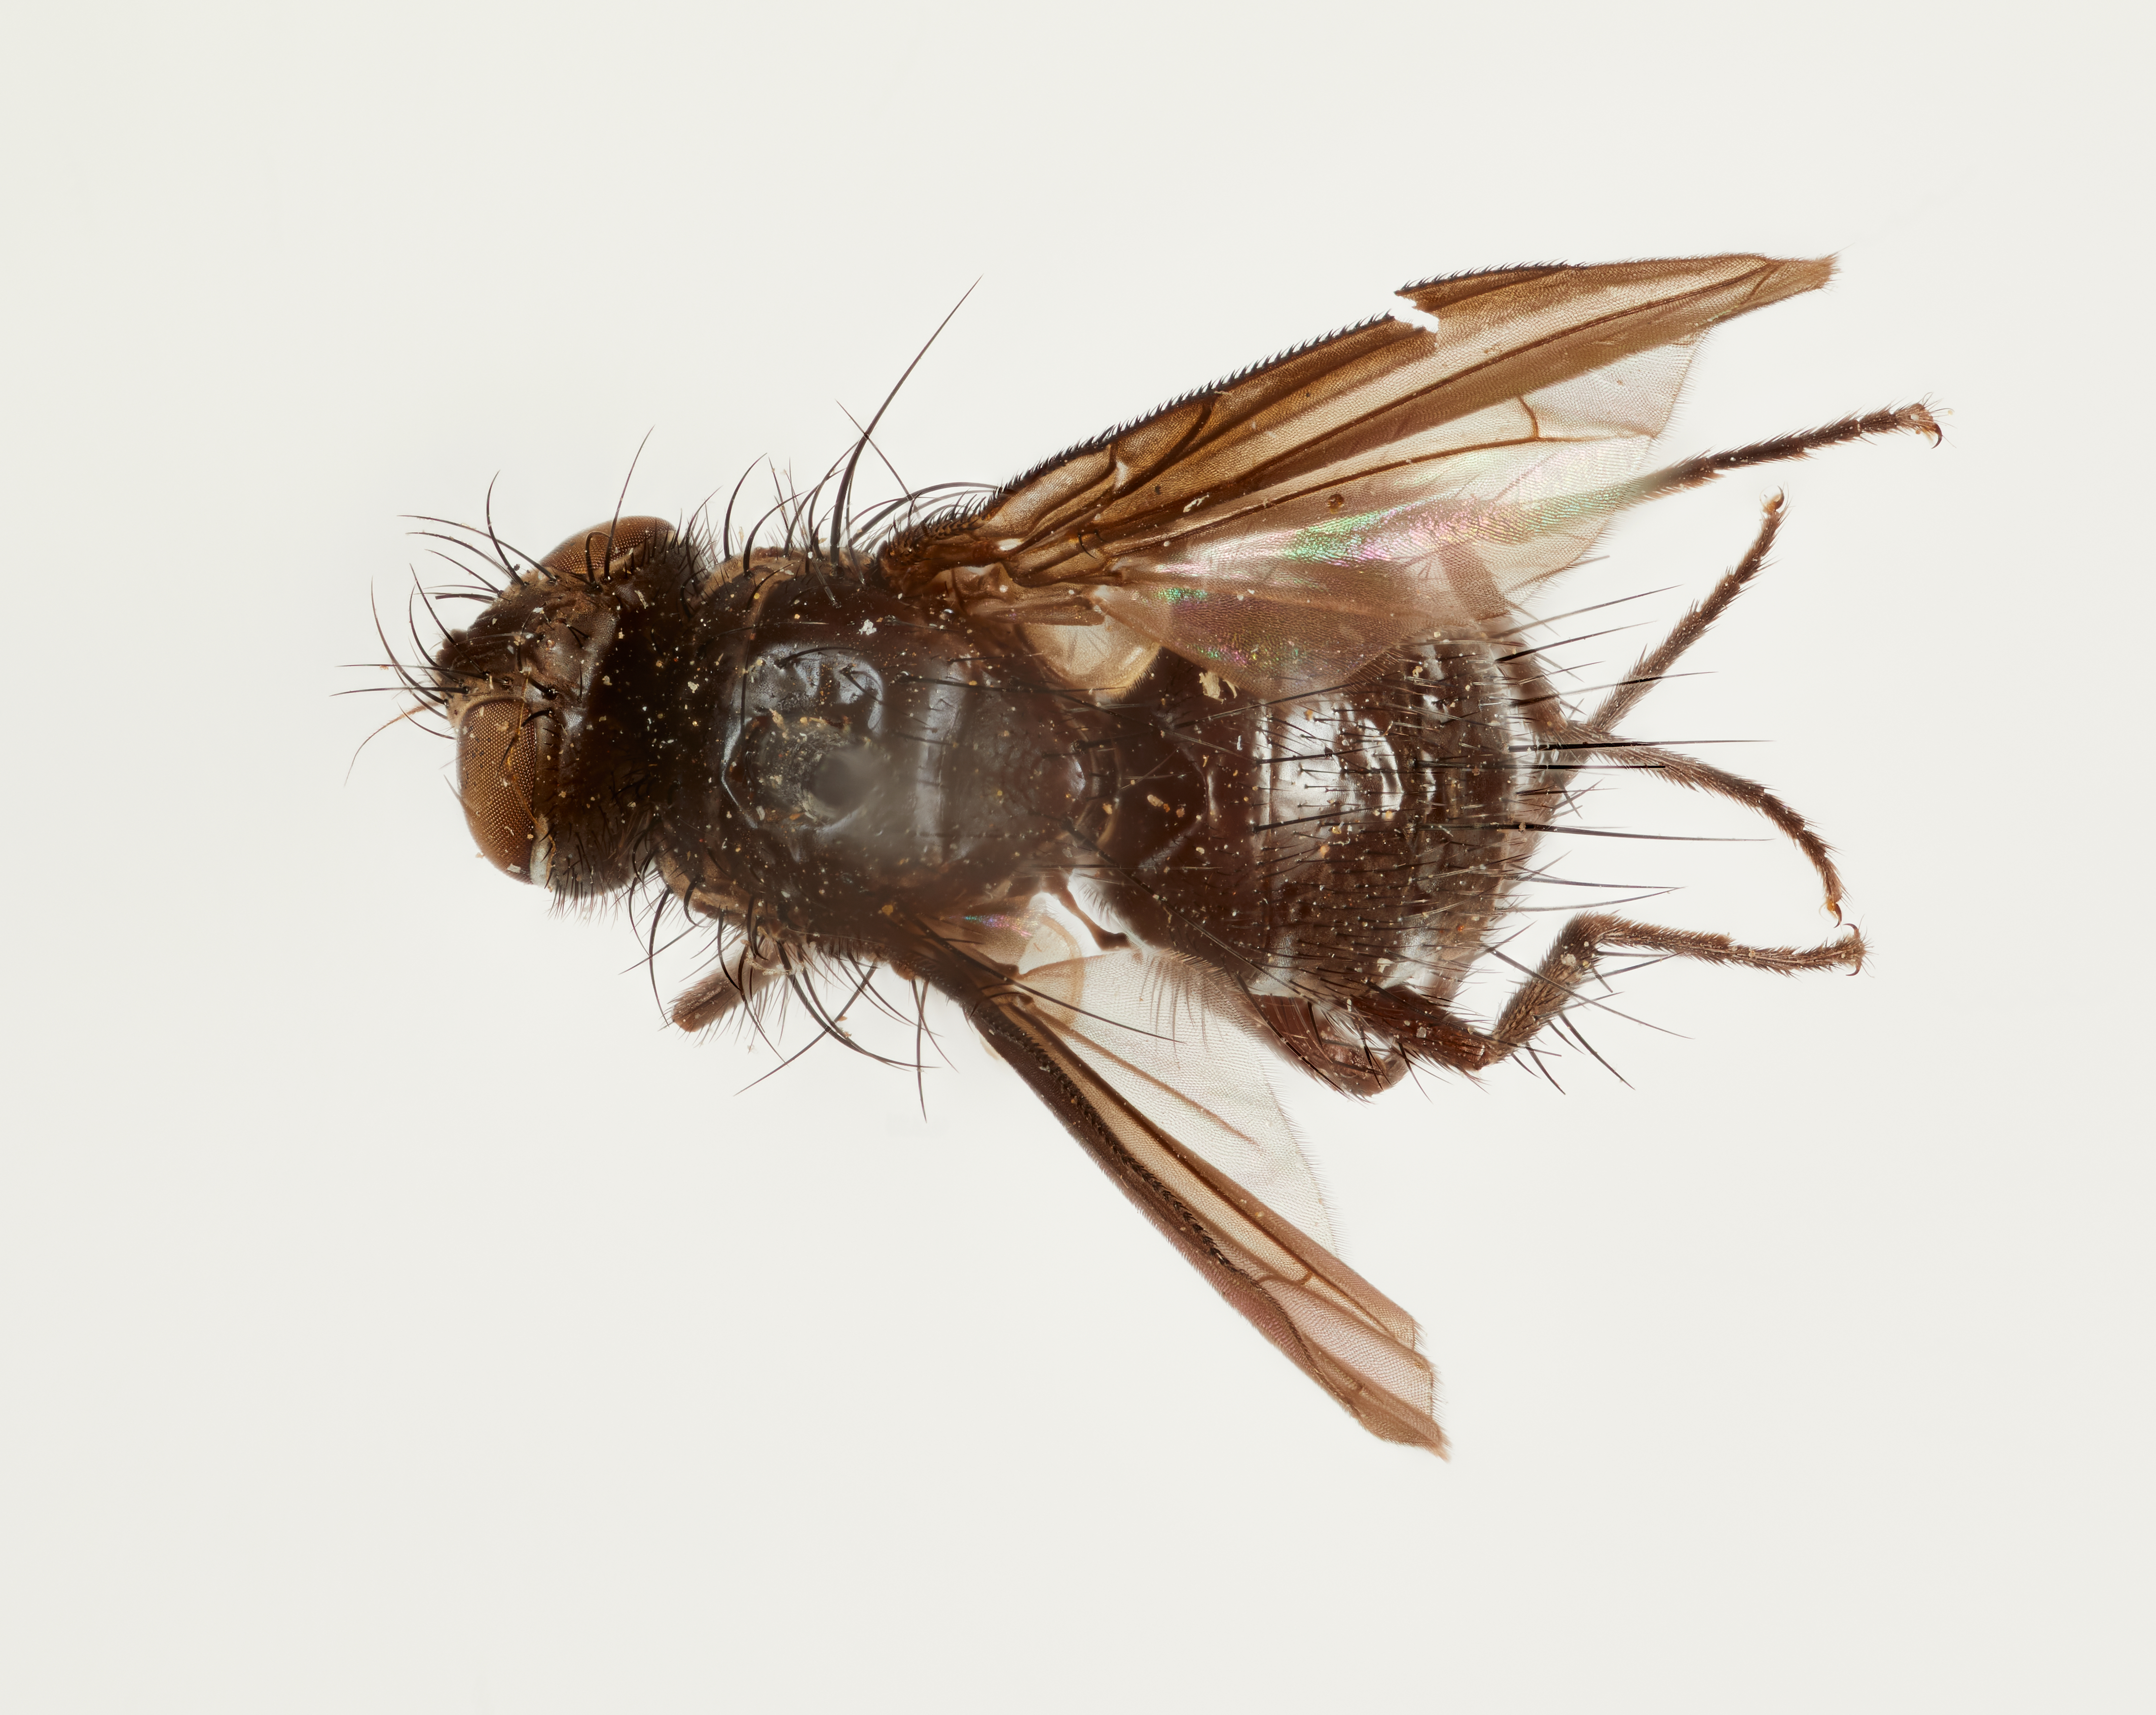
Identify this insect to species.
Piximactia uruhuasi
